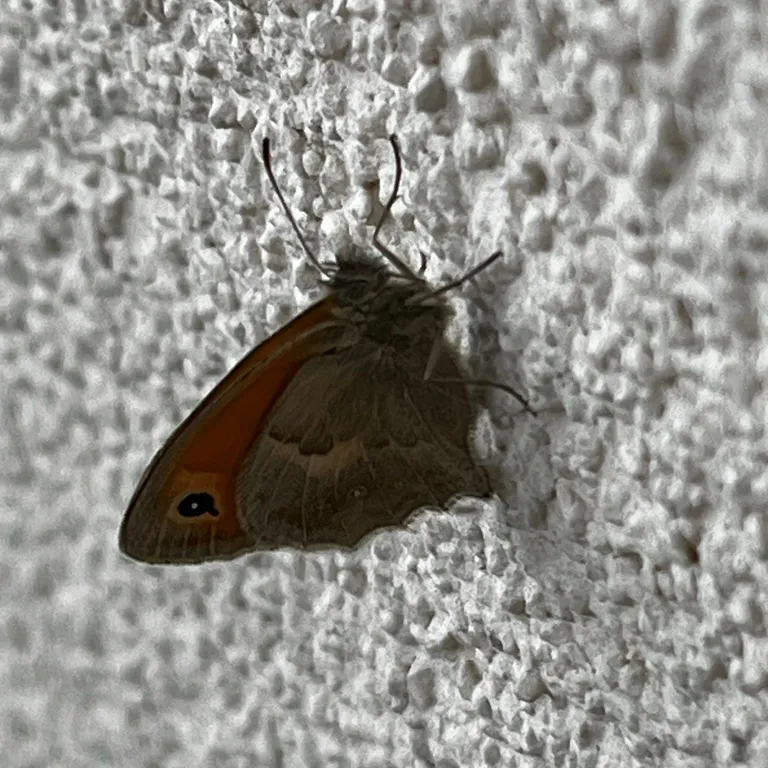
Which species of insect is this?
Coenonympha pamphilus
